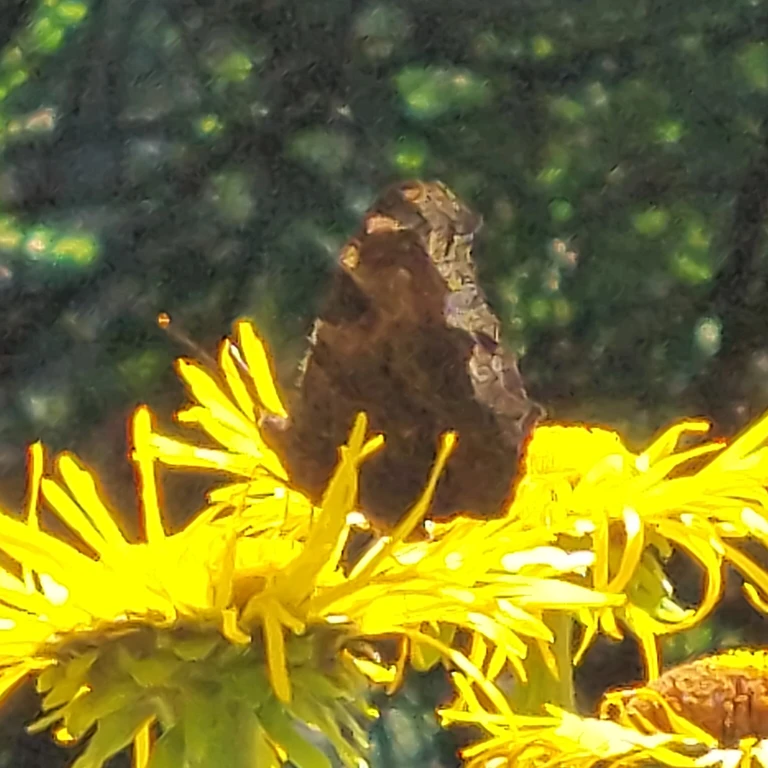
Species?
Aglais io
